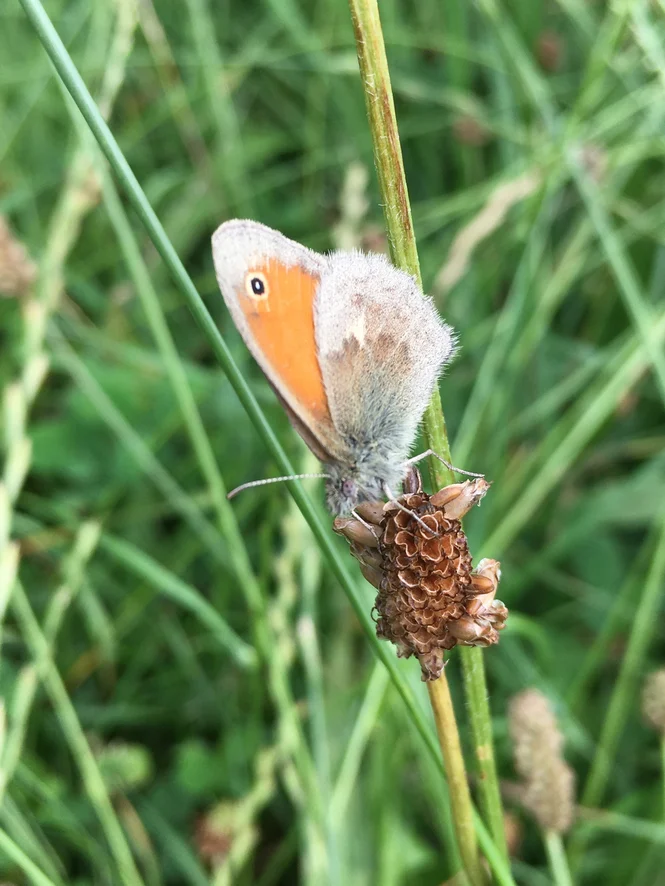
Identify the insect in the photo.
Coenonympha pamphilus
